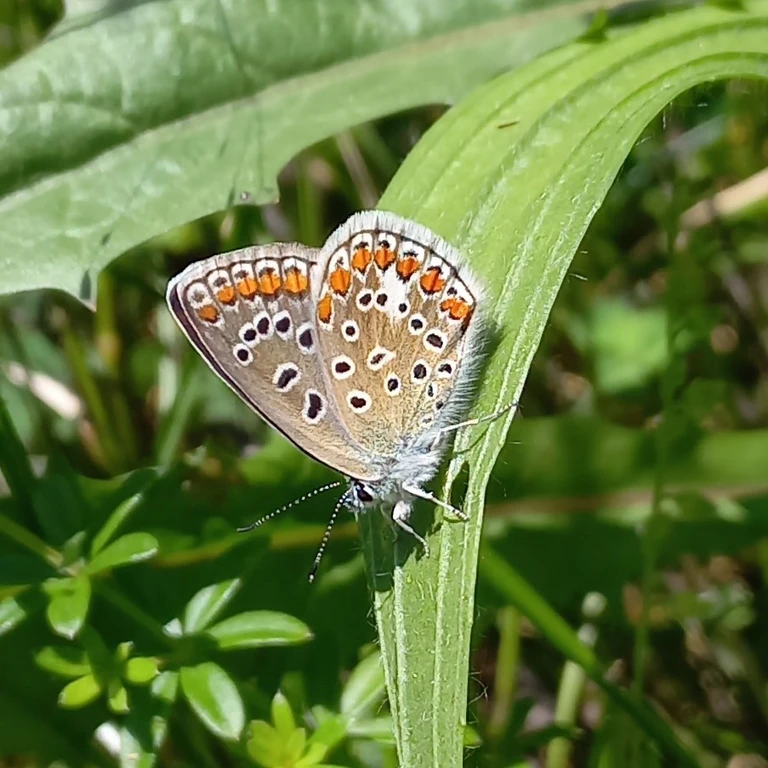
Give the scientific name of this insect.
Polyommatus icarus
